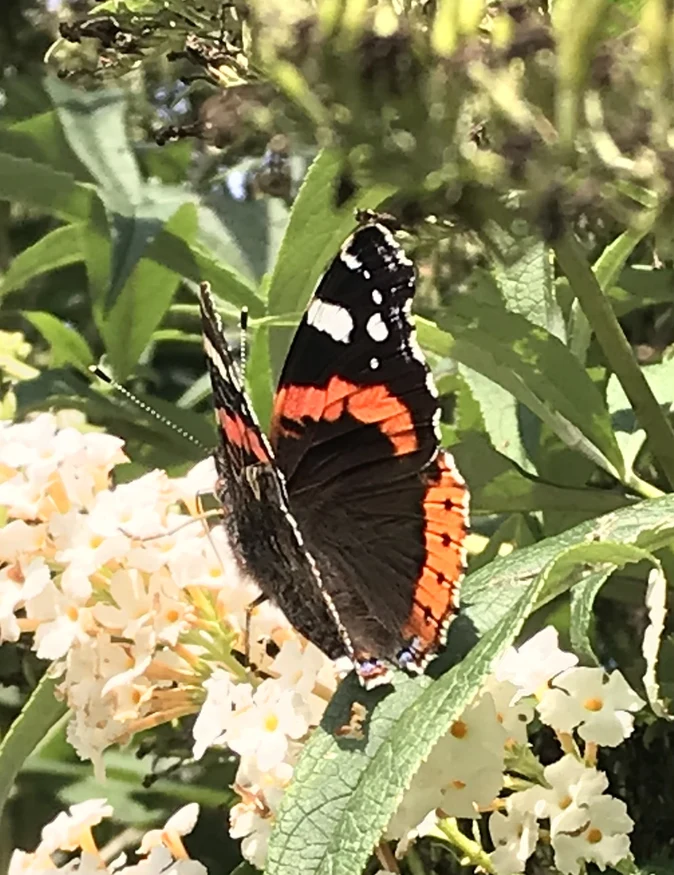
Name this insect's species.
Vanessa atalanta
